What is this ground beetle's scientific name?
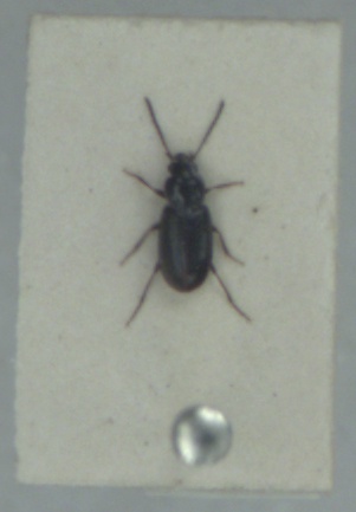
Acupalpus brunnipes
